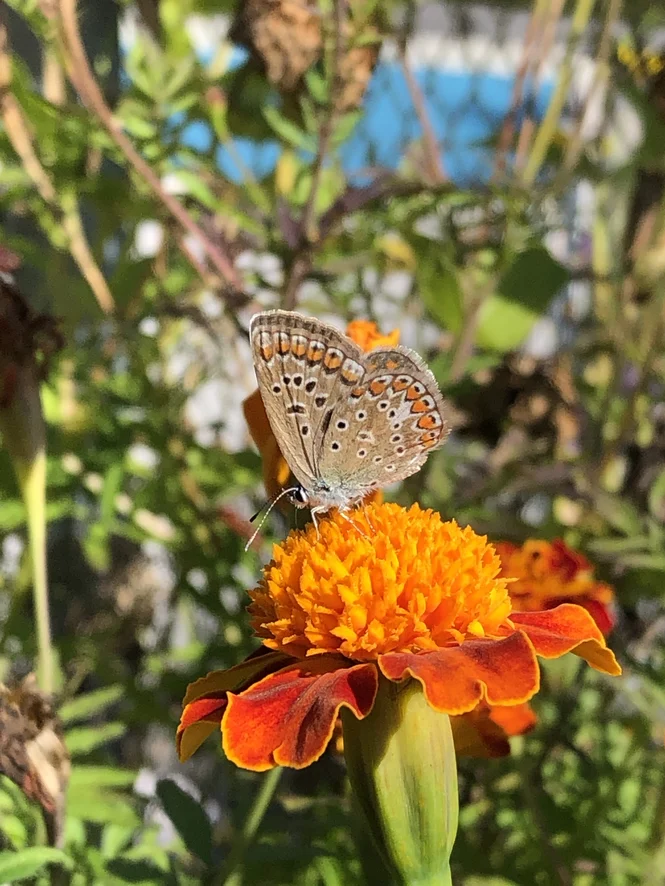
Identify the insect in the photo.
Polyommatus icarus
